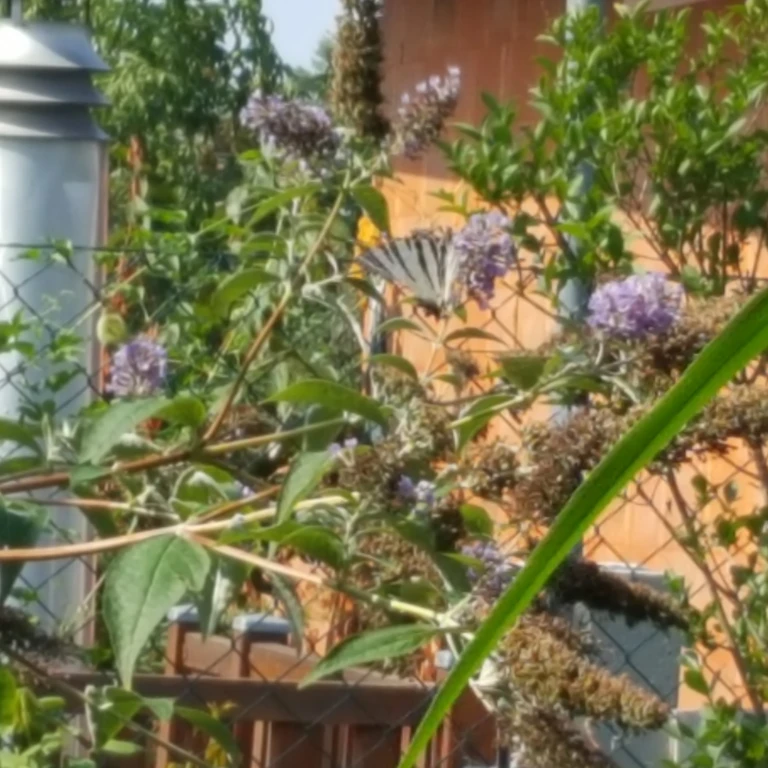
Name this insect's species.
Iphiclides podalirius
